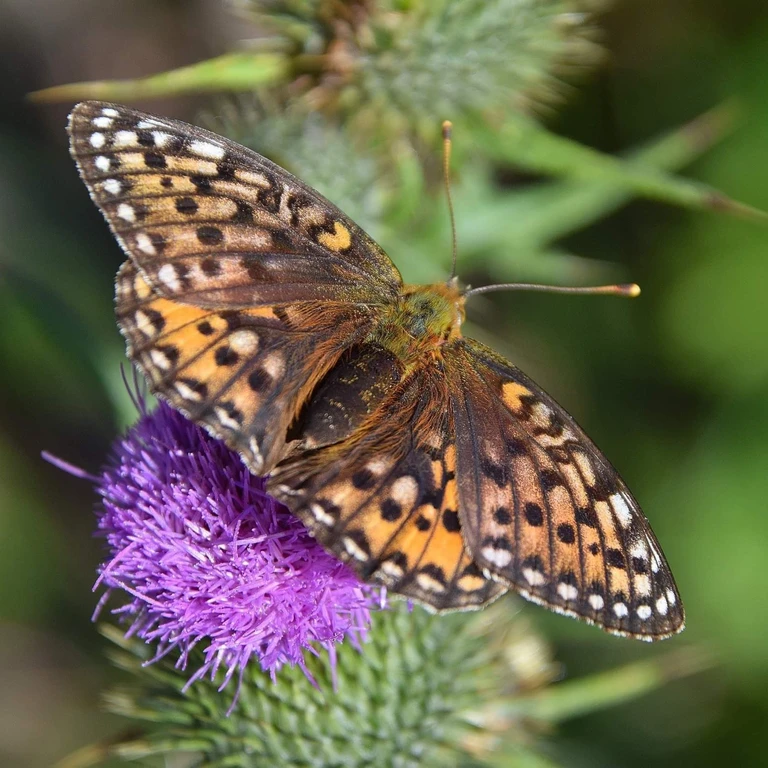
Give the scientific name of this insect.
Speyeria aglaja
